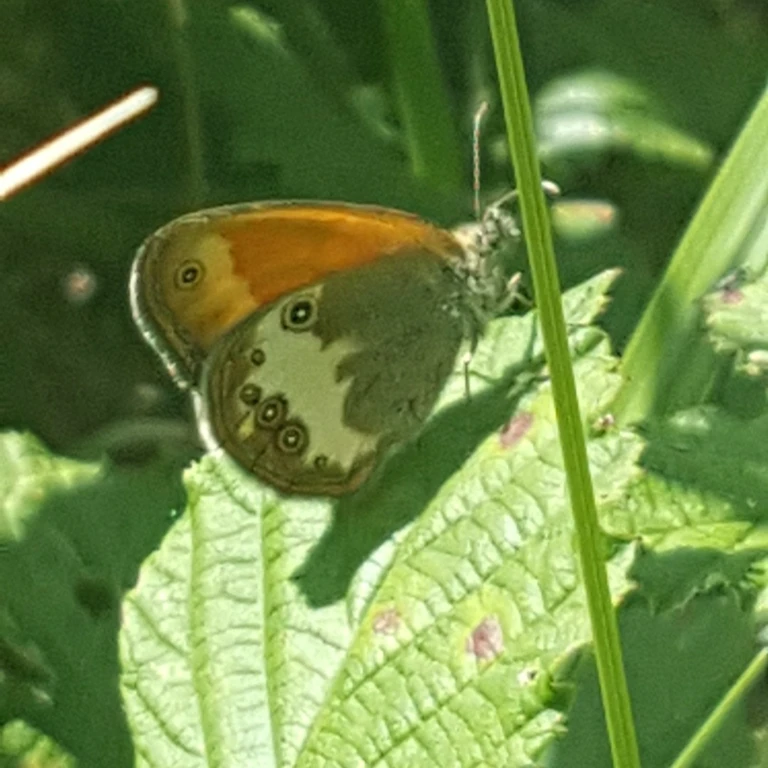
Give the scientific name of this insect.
Coenonympha arcania
